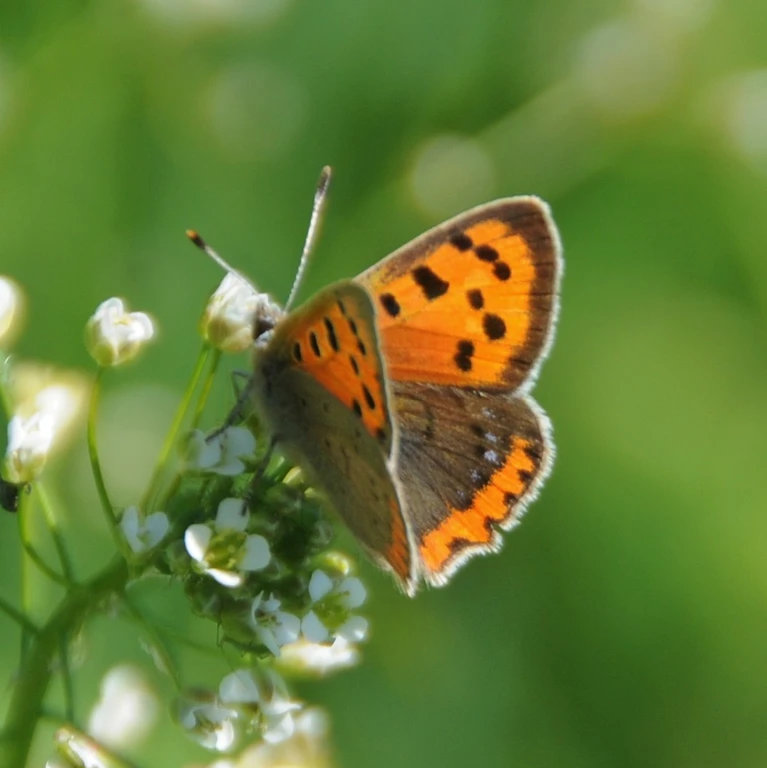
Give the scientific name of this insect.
Lycaena phlaeas
